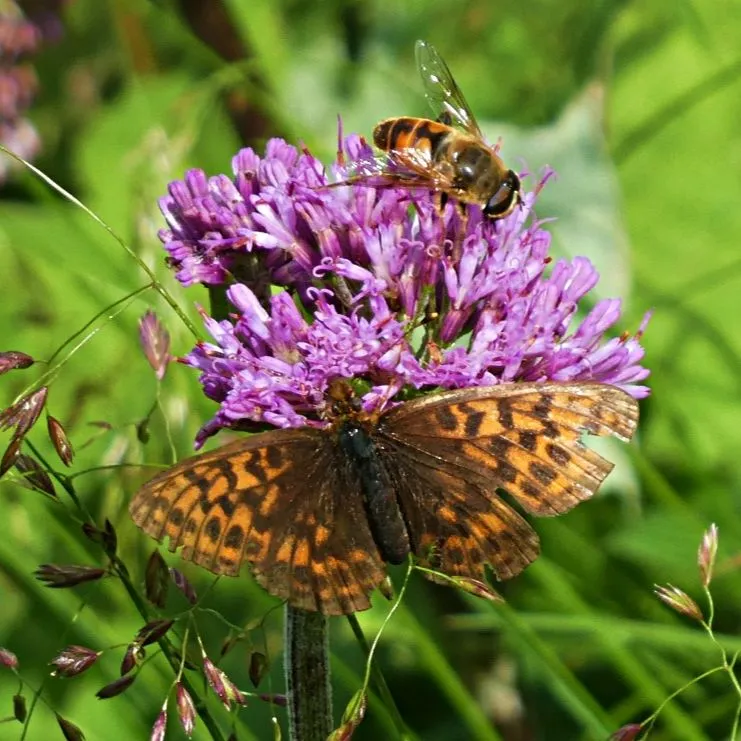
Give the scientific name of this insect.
Boloria thore
